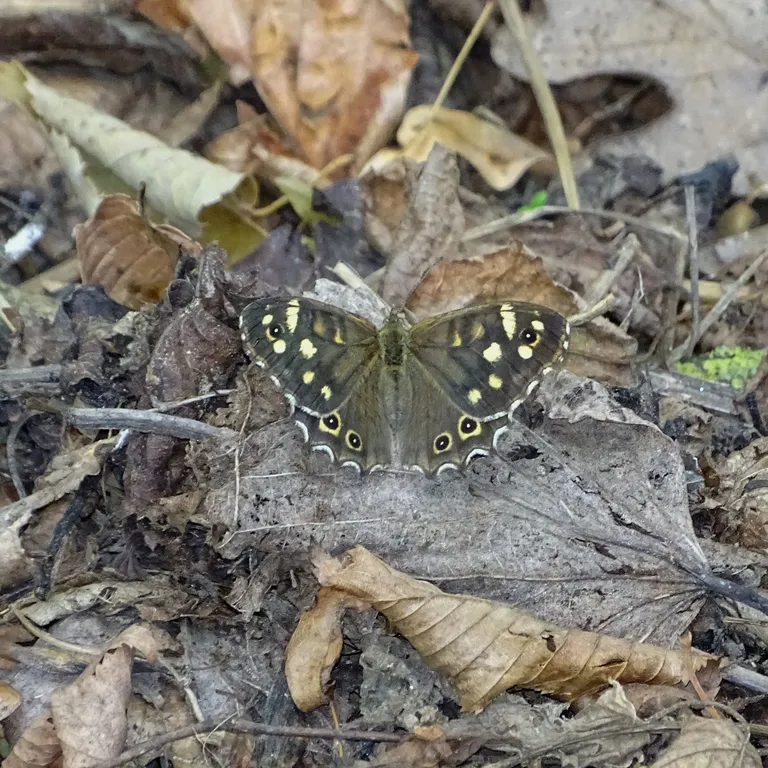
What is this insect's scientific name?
Pararge aegeria
